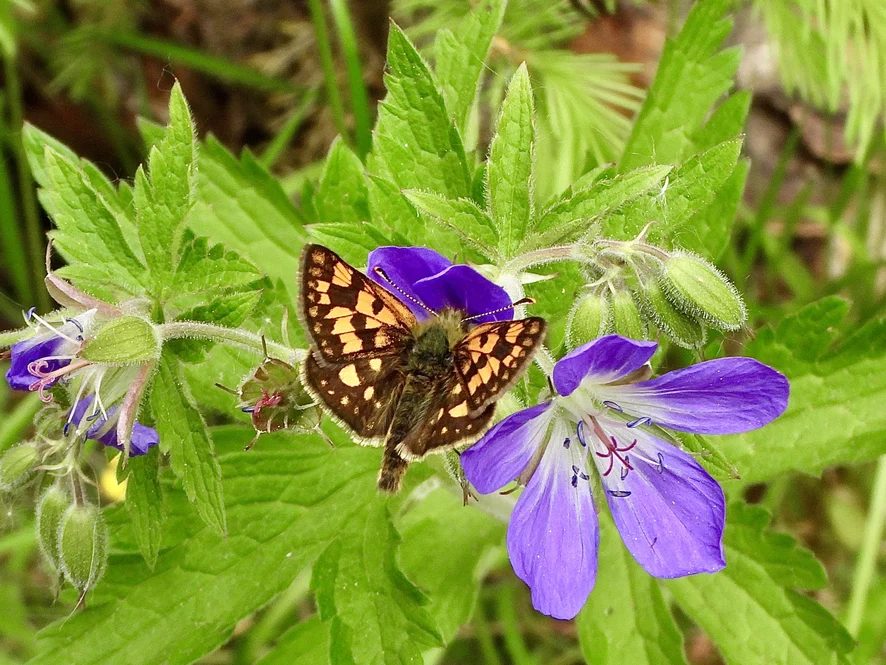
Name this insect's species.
Carterocephalus palaemon
